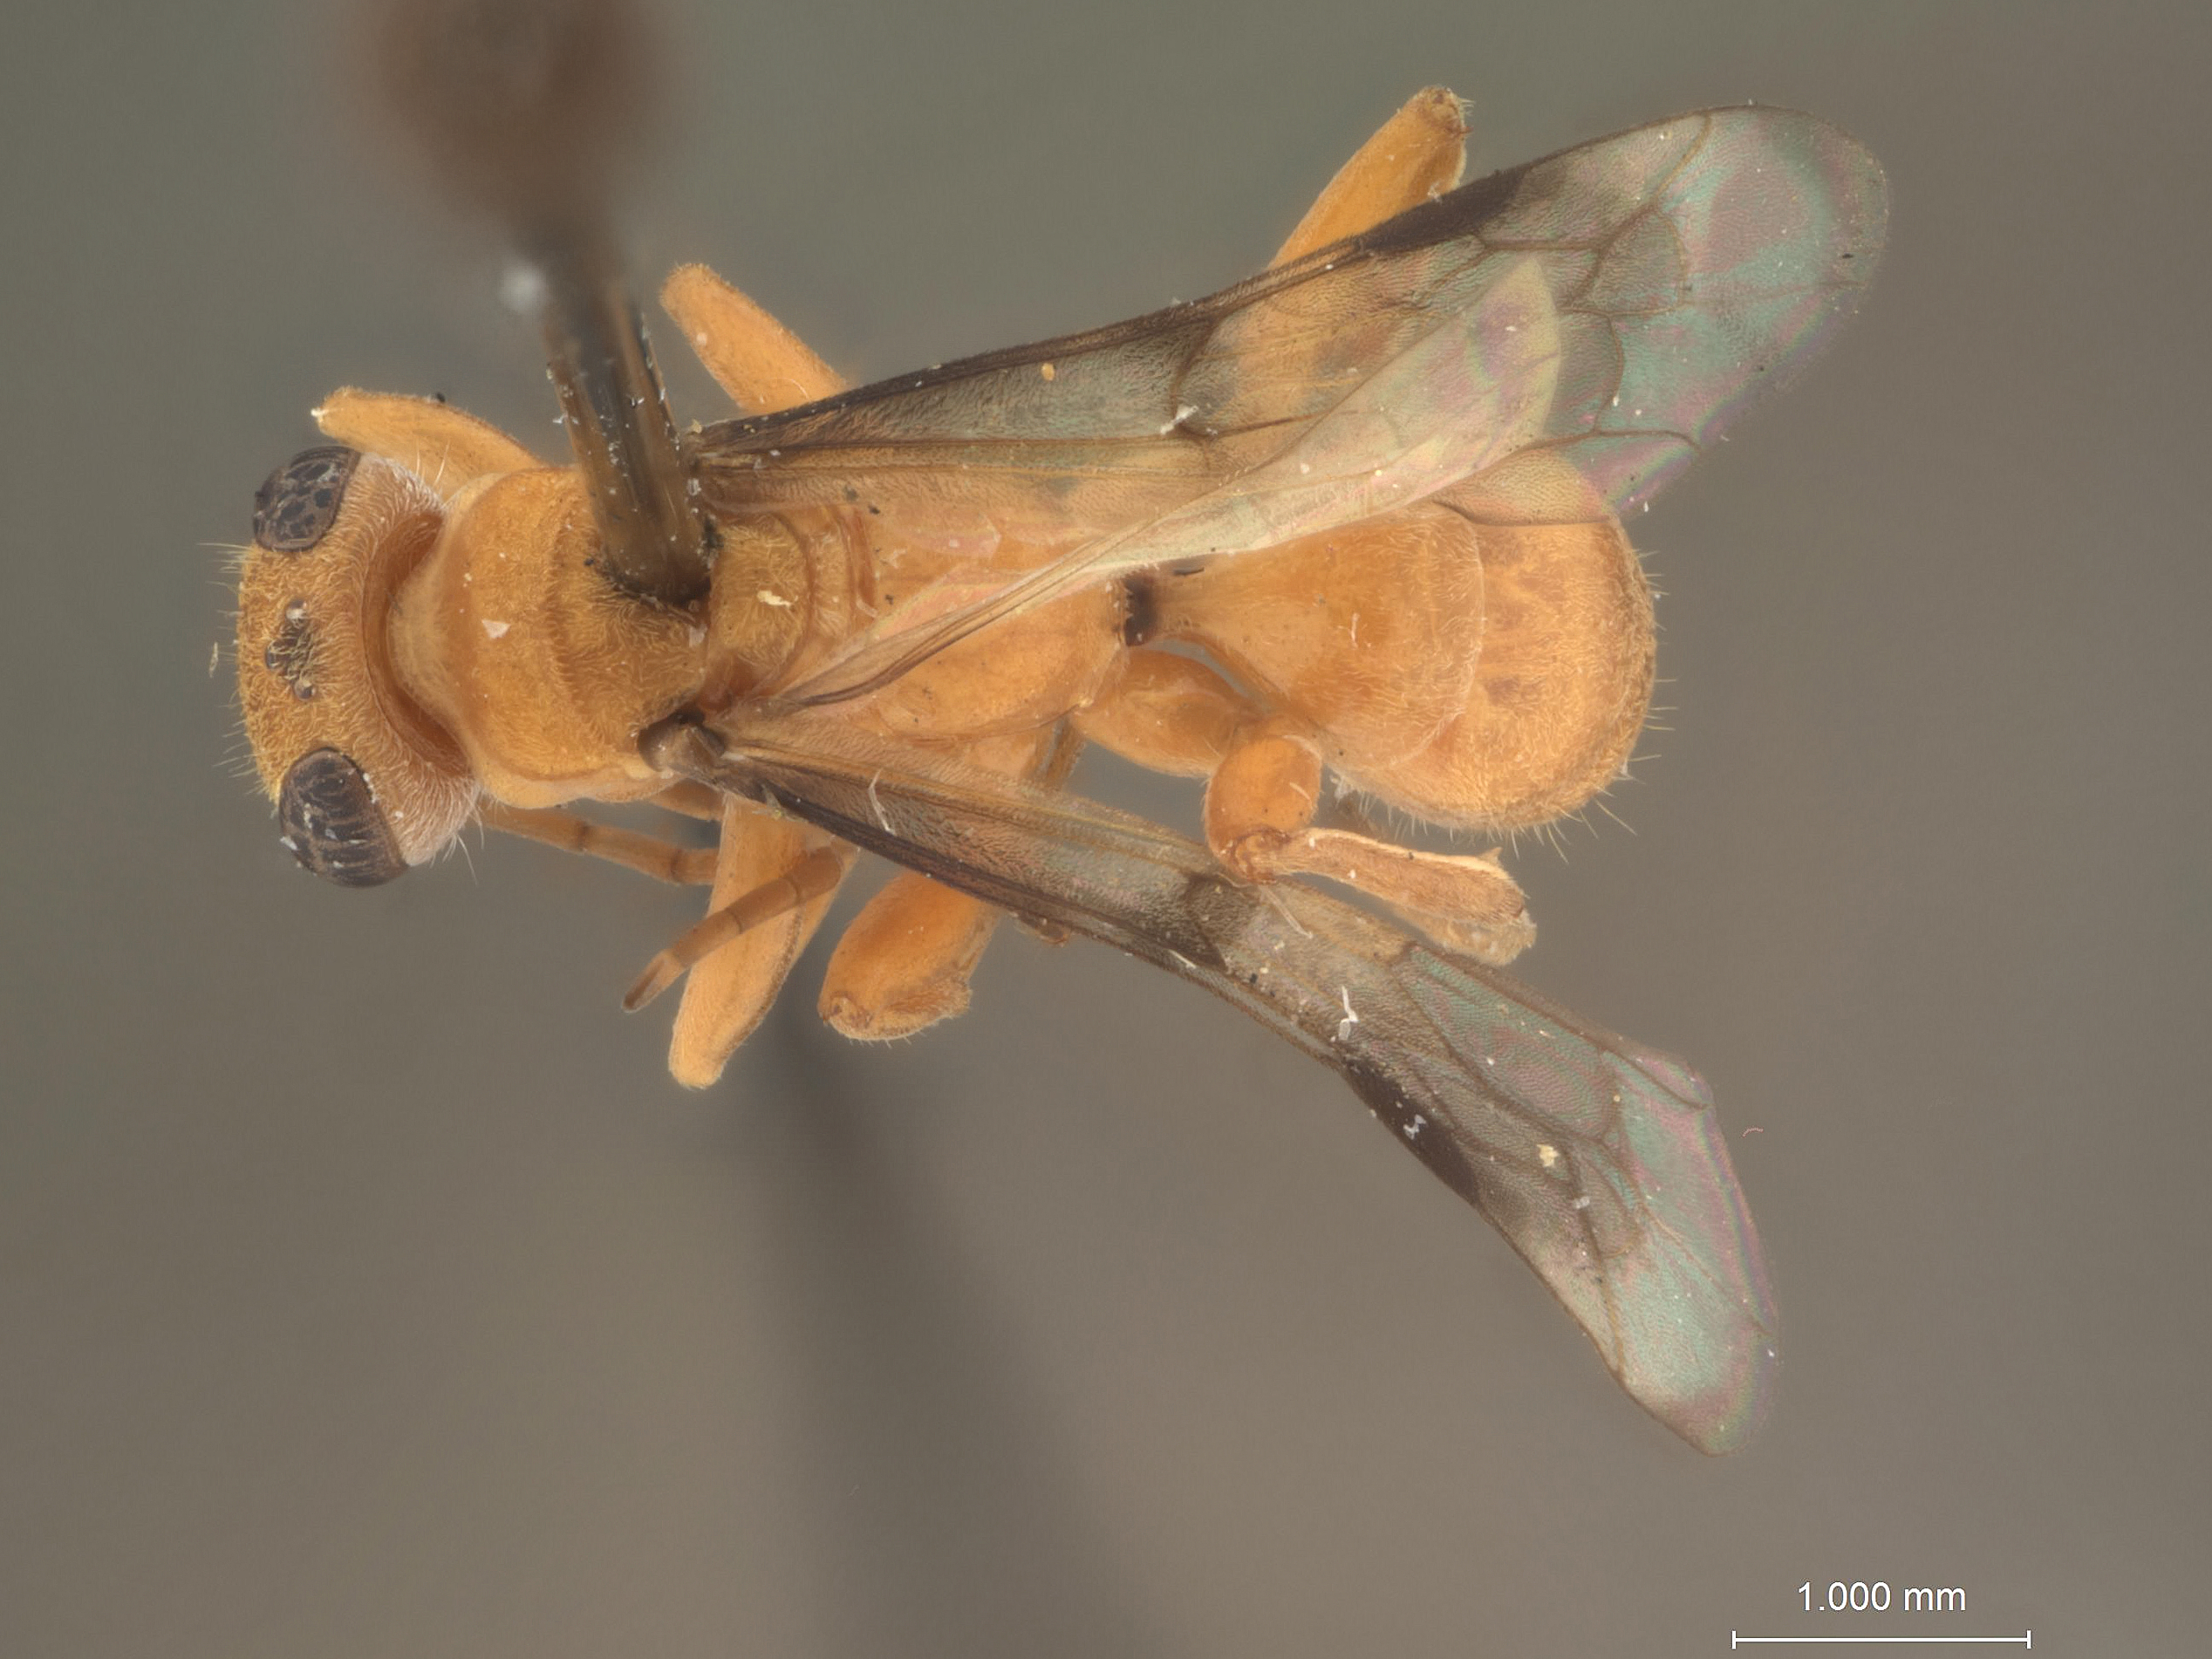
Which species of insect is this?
Dipogon brevis
